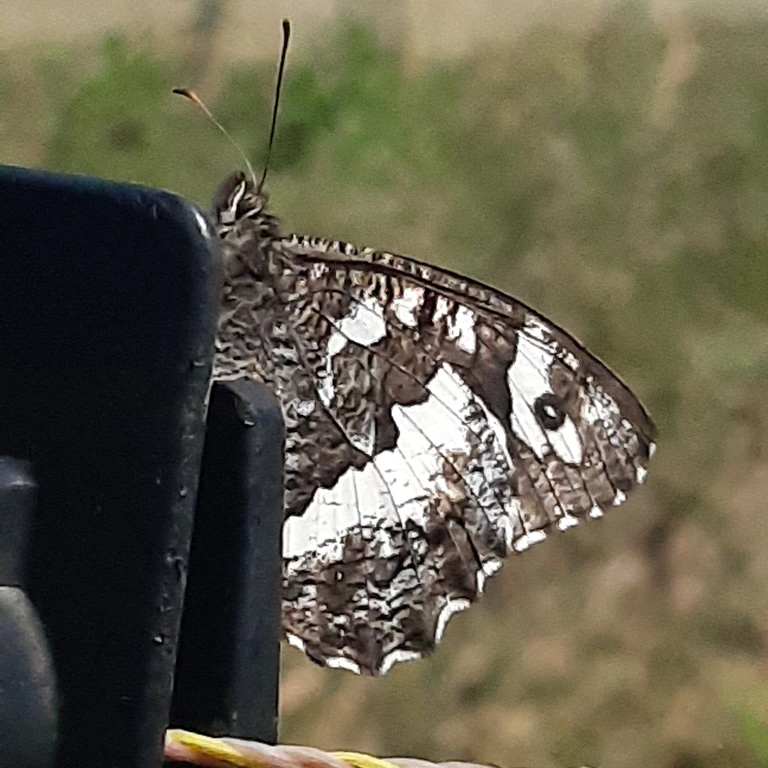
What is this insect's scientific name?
Brintesia circe
